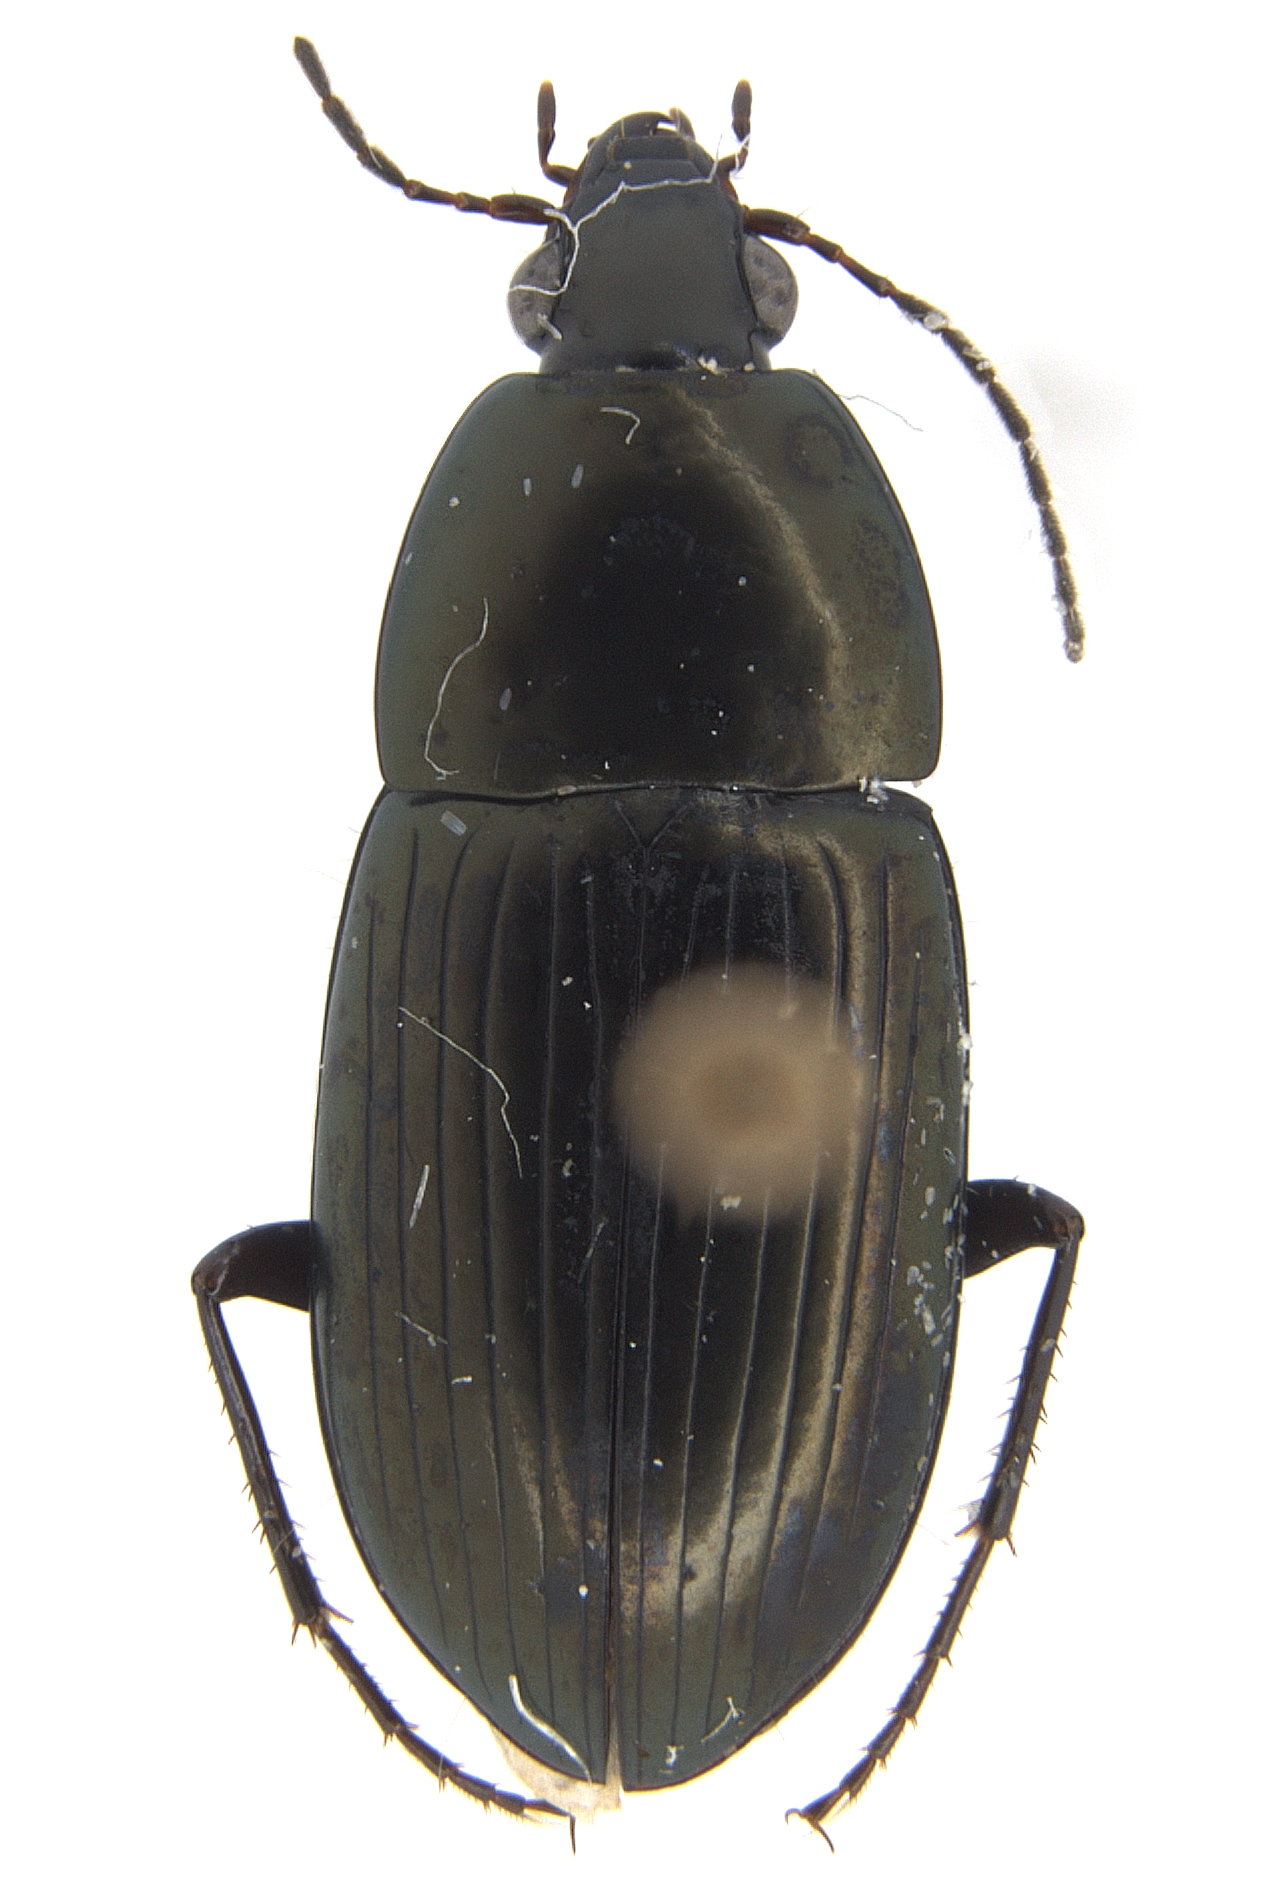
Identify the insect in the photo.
Stenocrepis duodecimstriata
